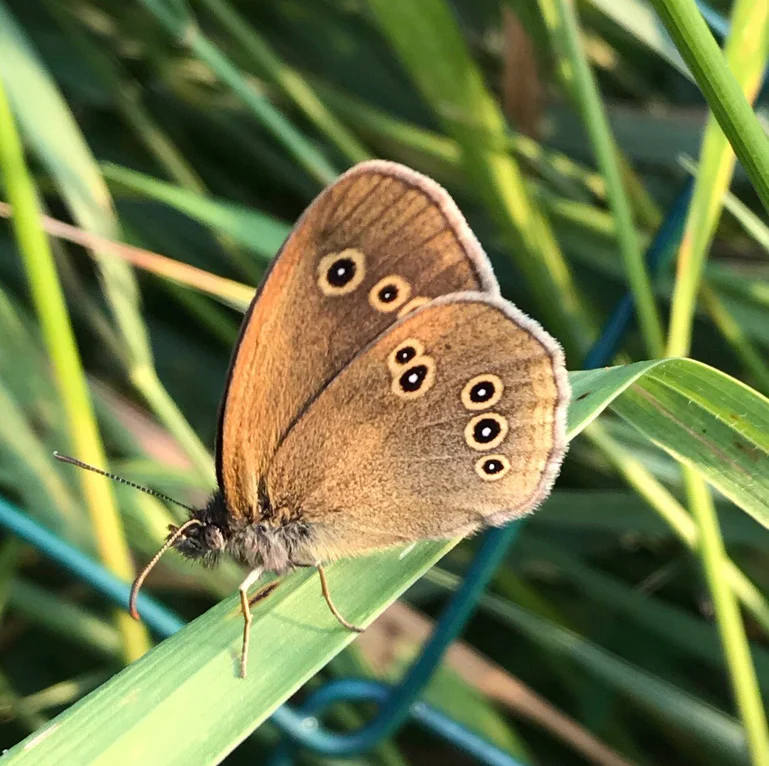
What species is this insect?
Aphantopus hyperantus
